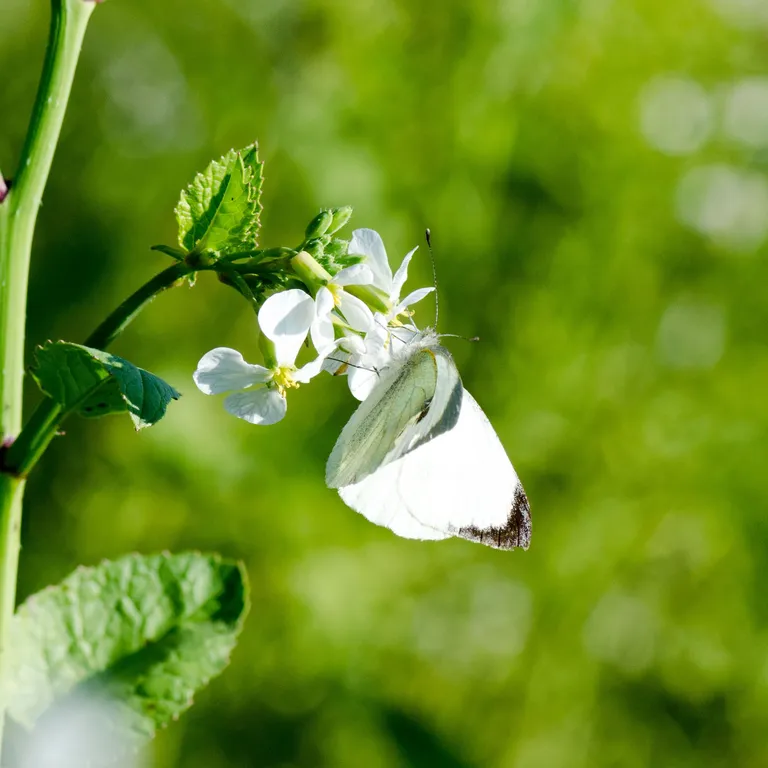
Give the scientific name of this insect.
Pieris brassicae
